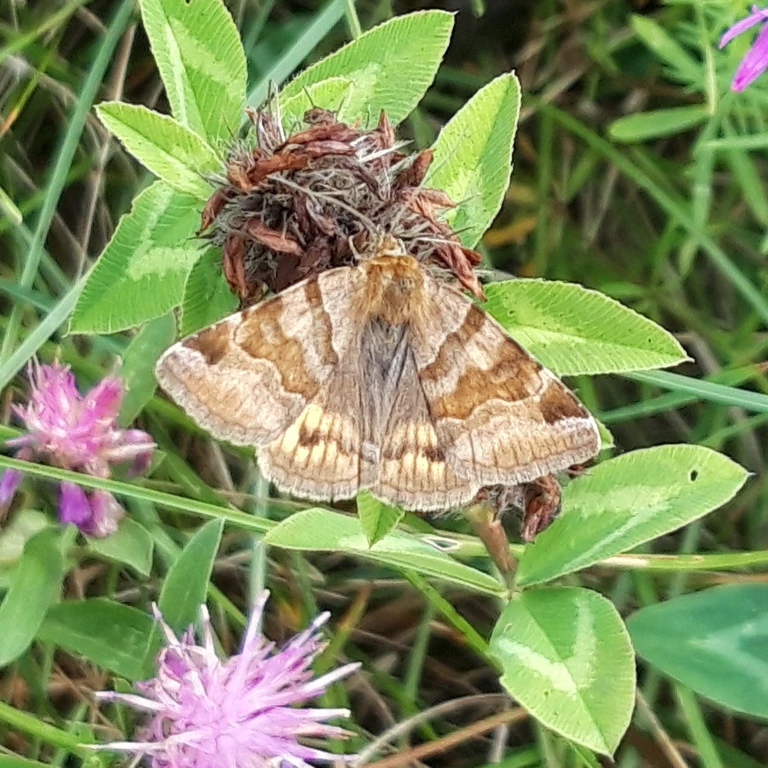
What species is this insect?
Euclidia glyphica
